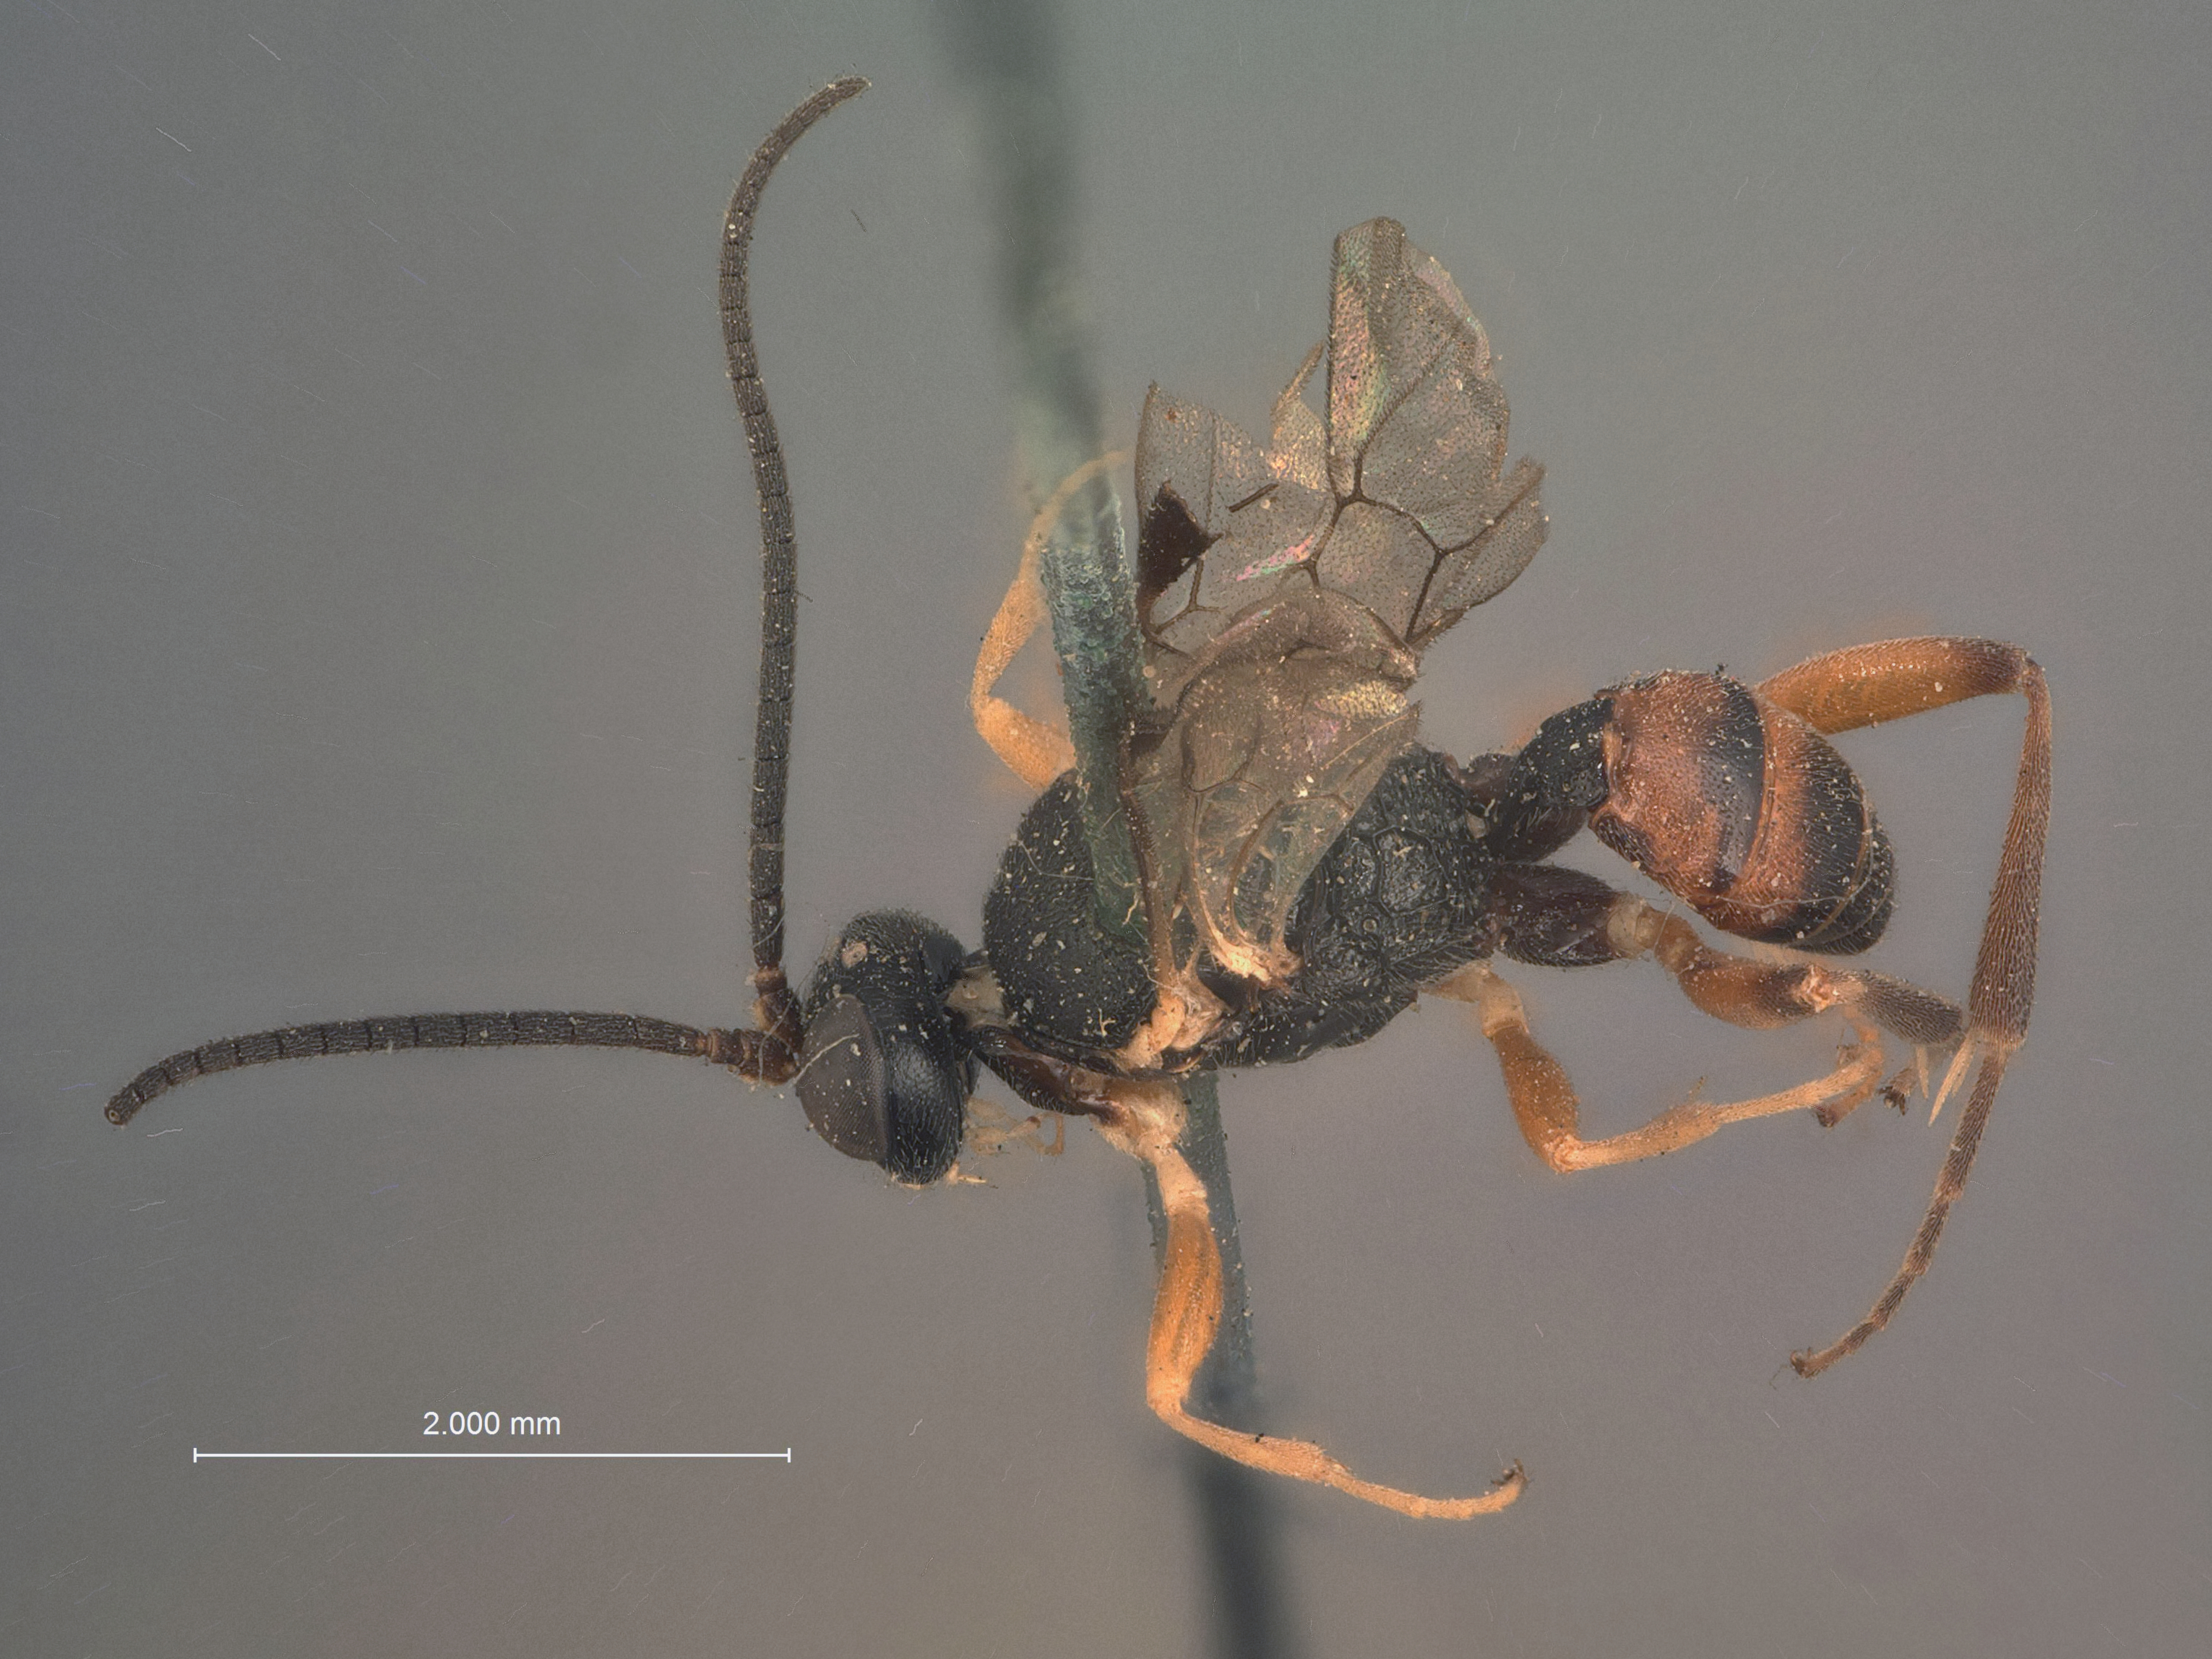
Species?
Hemiteles rileyi
